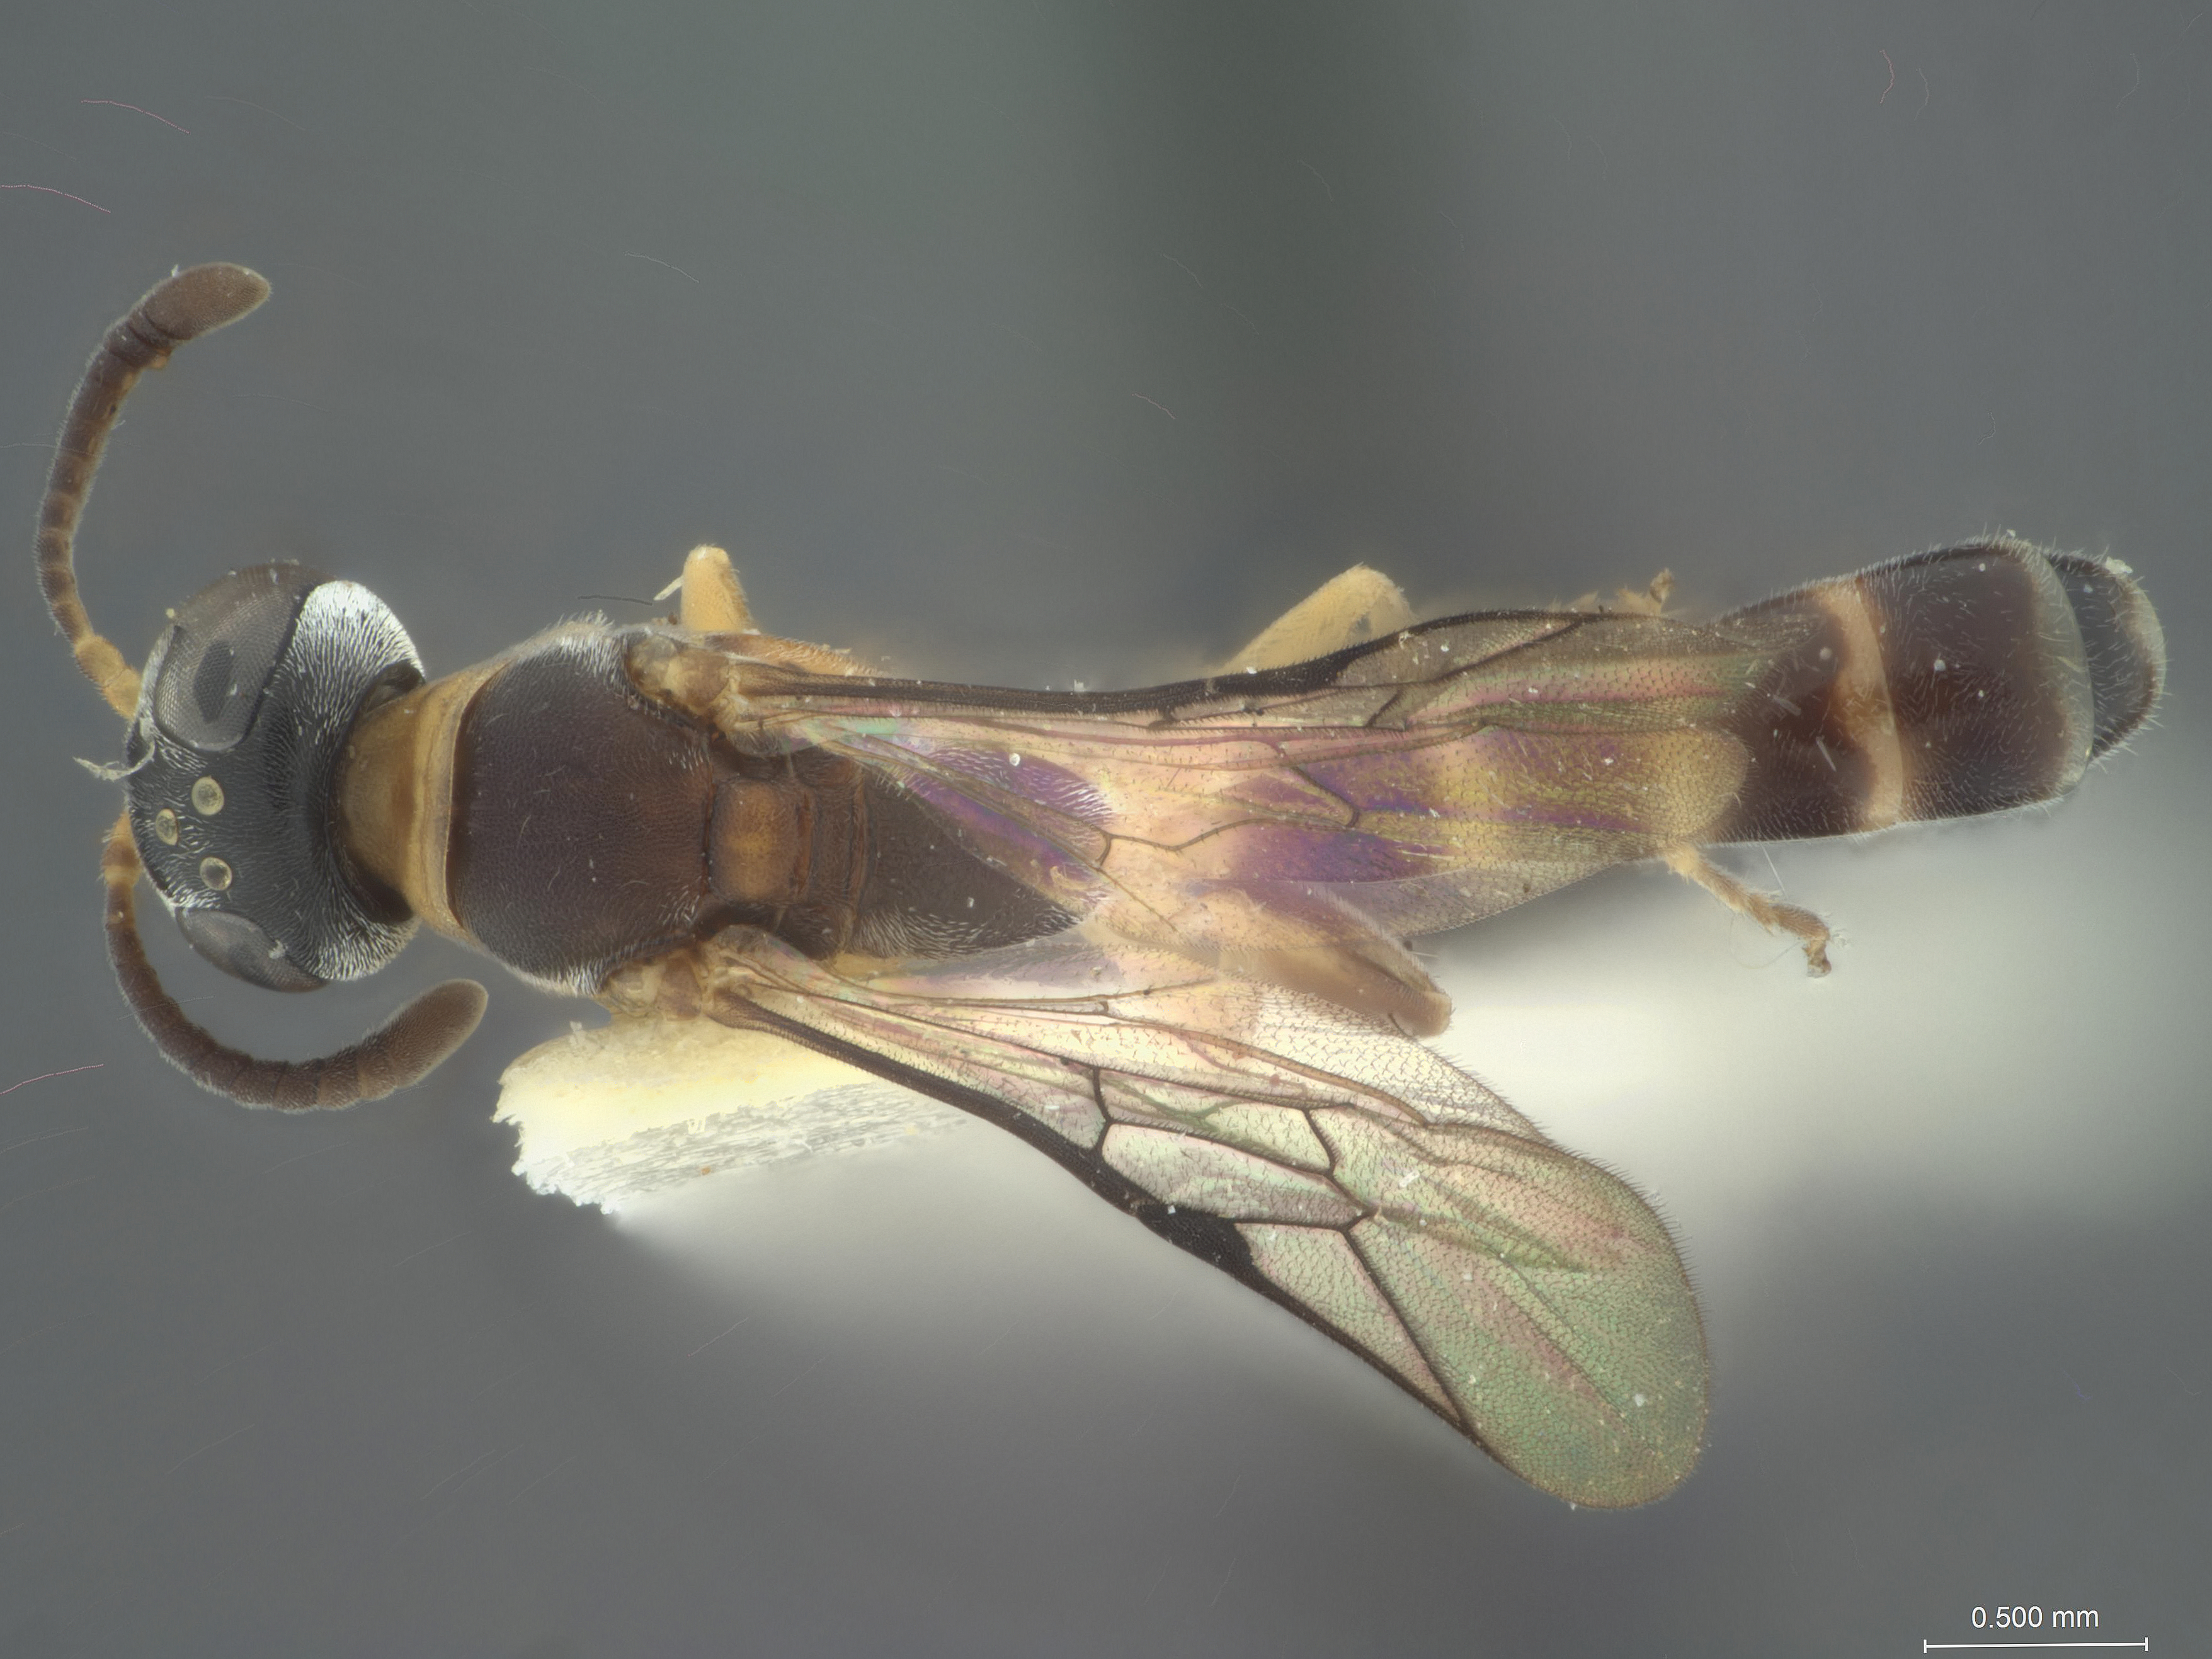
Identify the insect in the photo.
Trypoxylon layouanum
